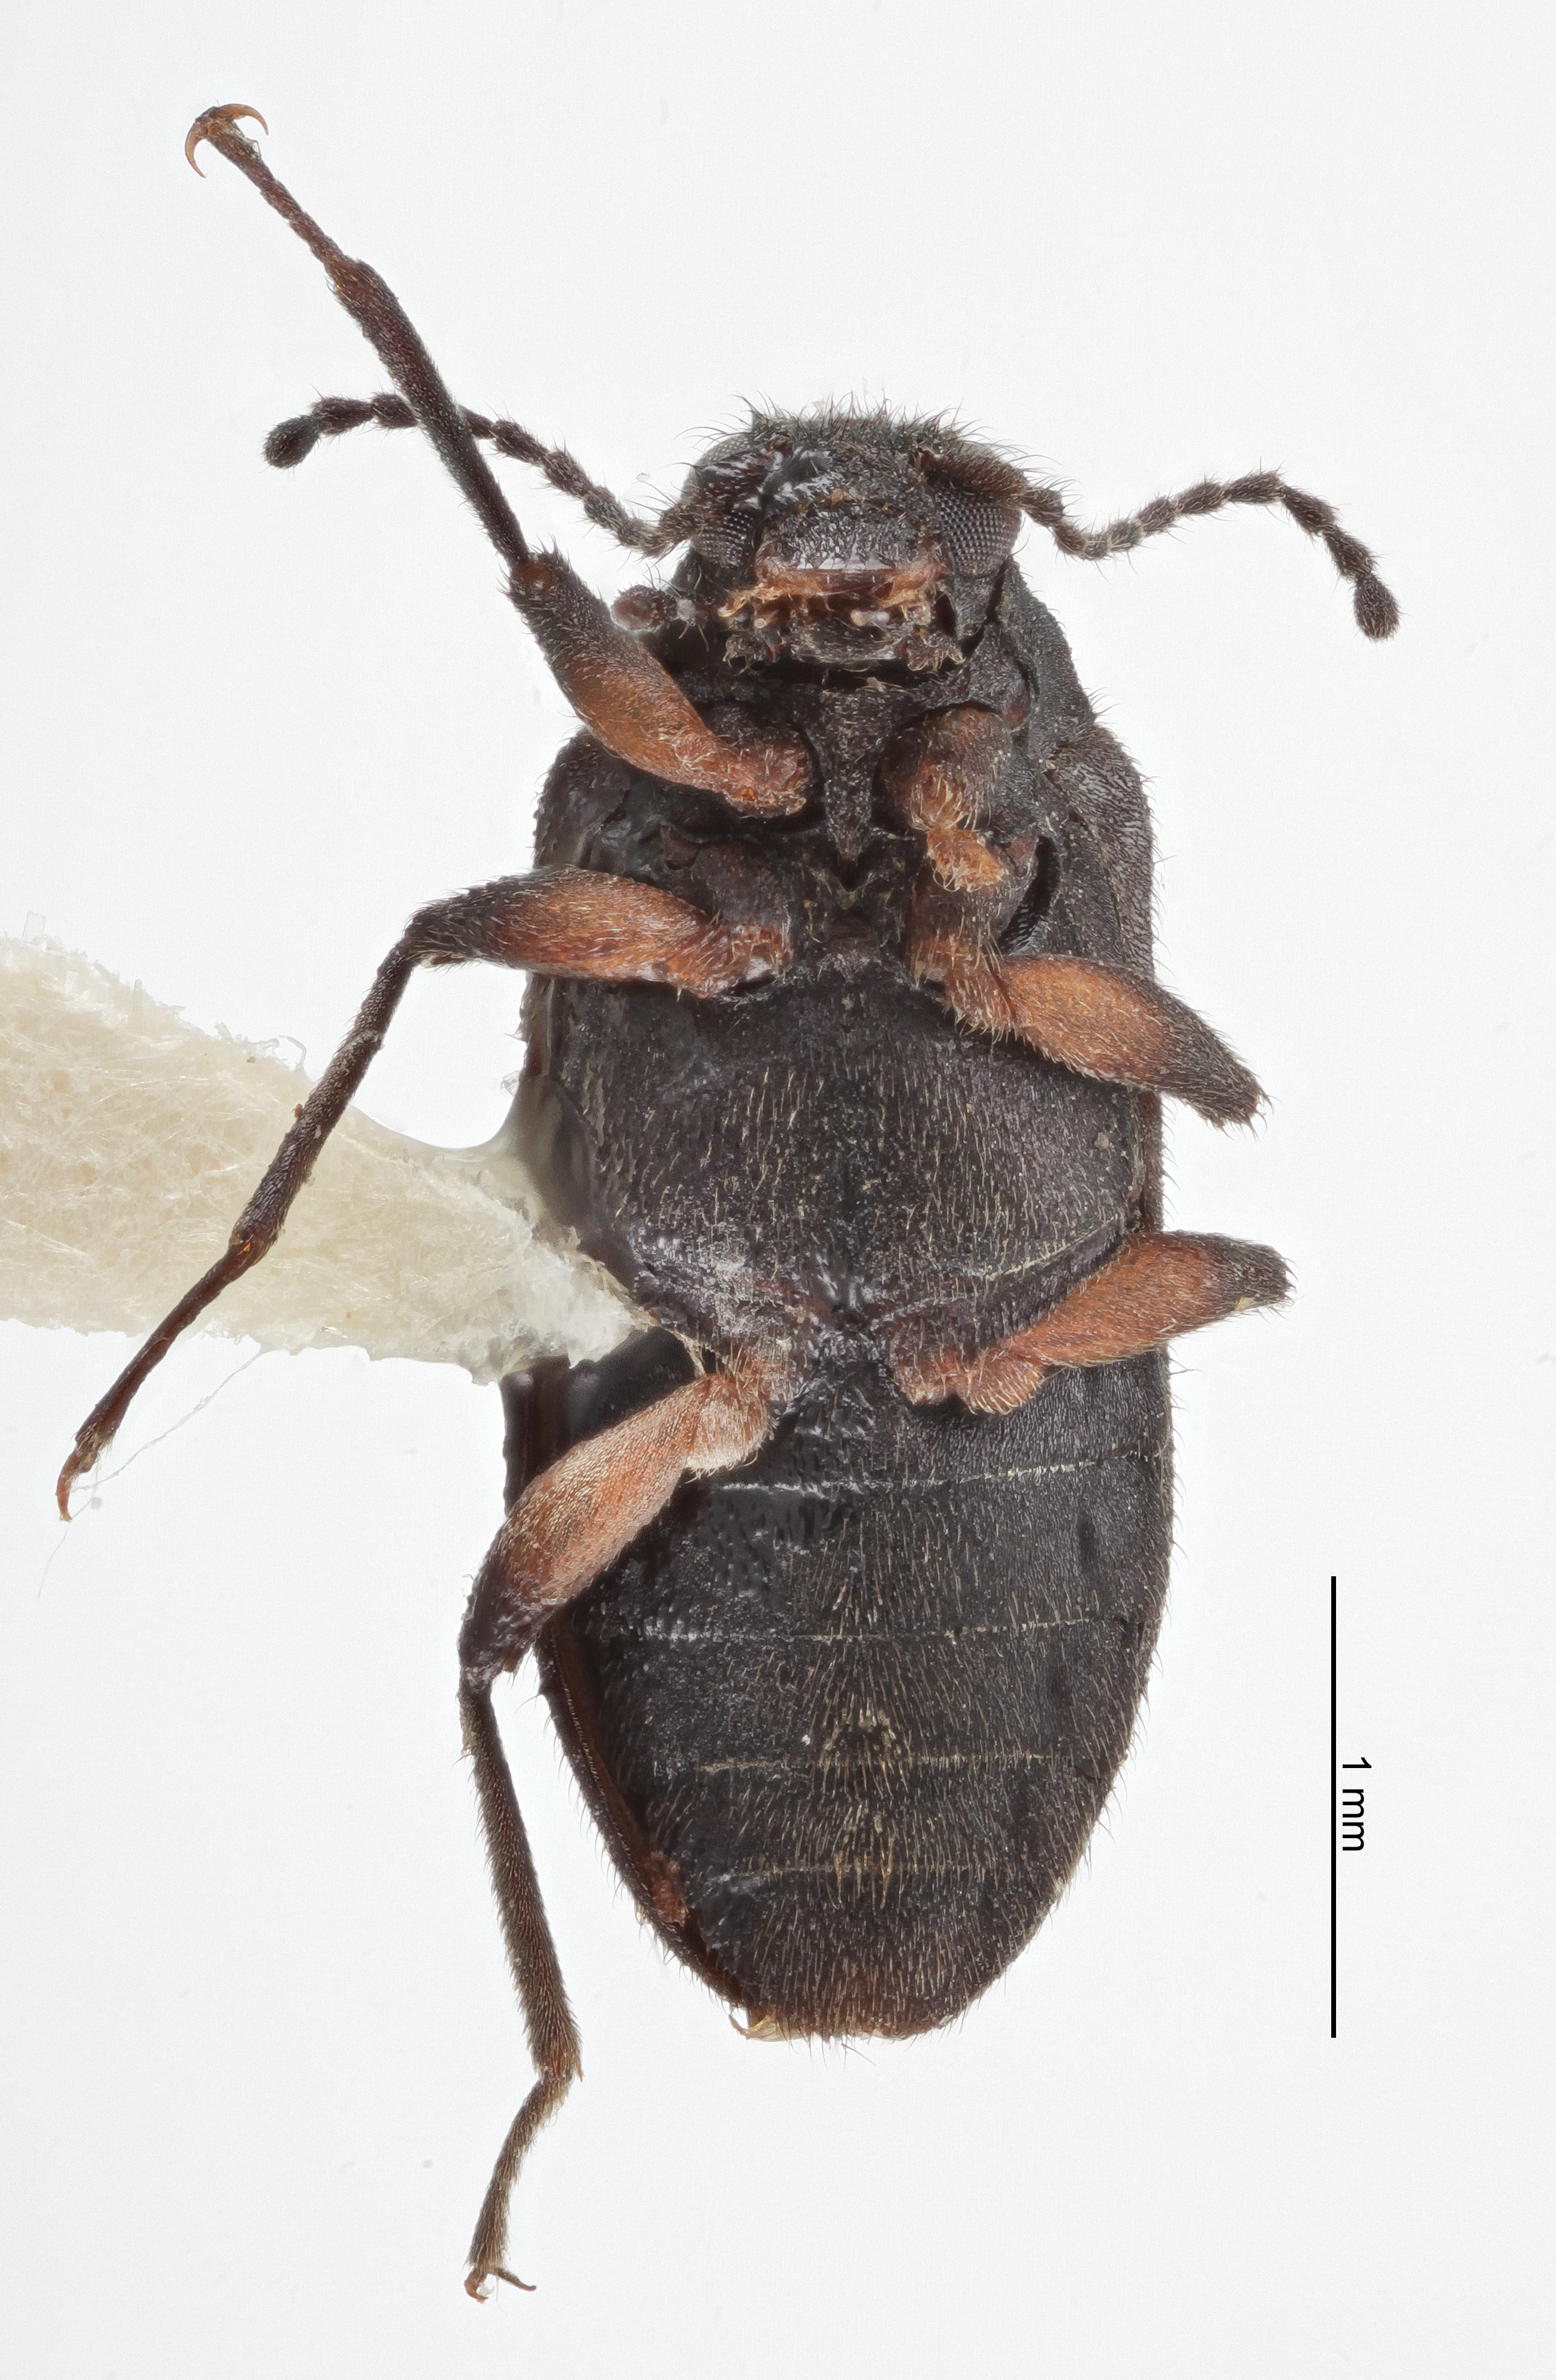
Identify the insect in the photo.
Hydora annectens
